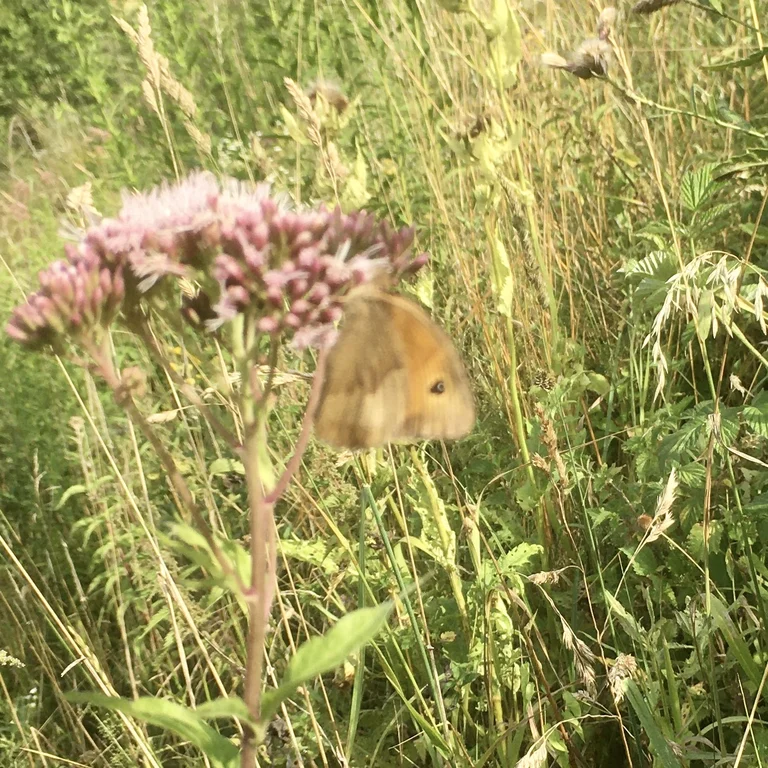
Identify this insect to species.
Maniola jurtina
